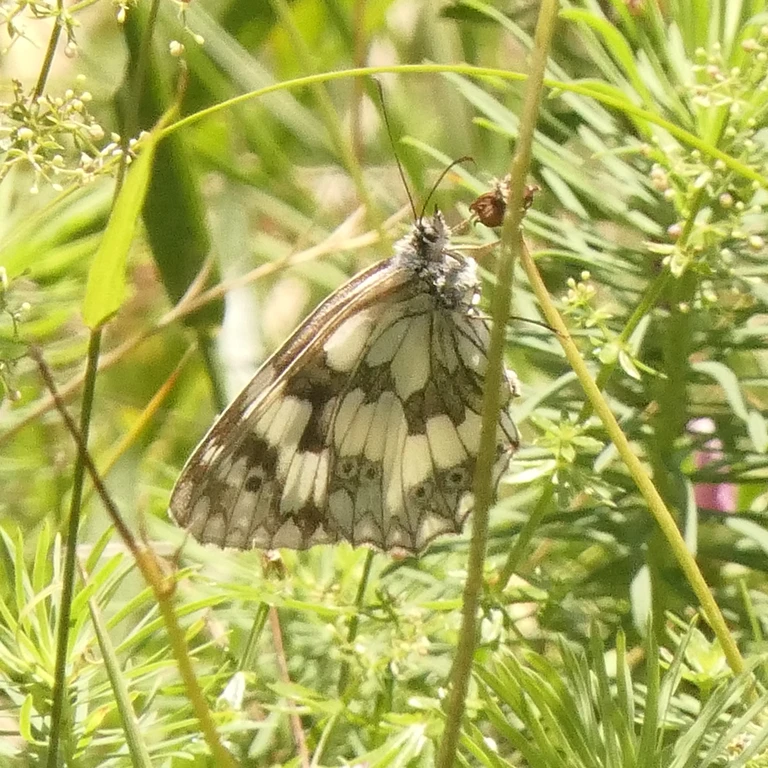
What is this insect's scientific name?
Melanargia galathea
